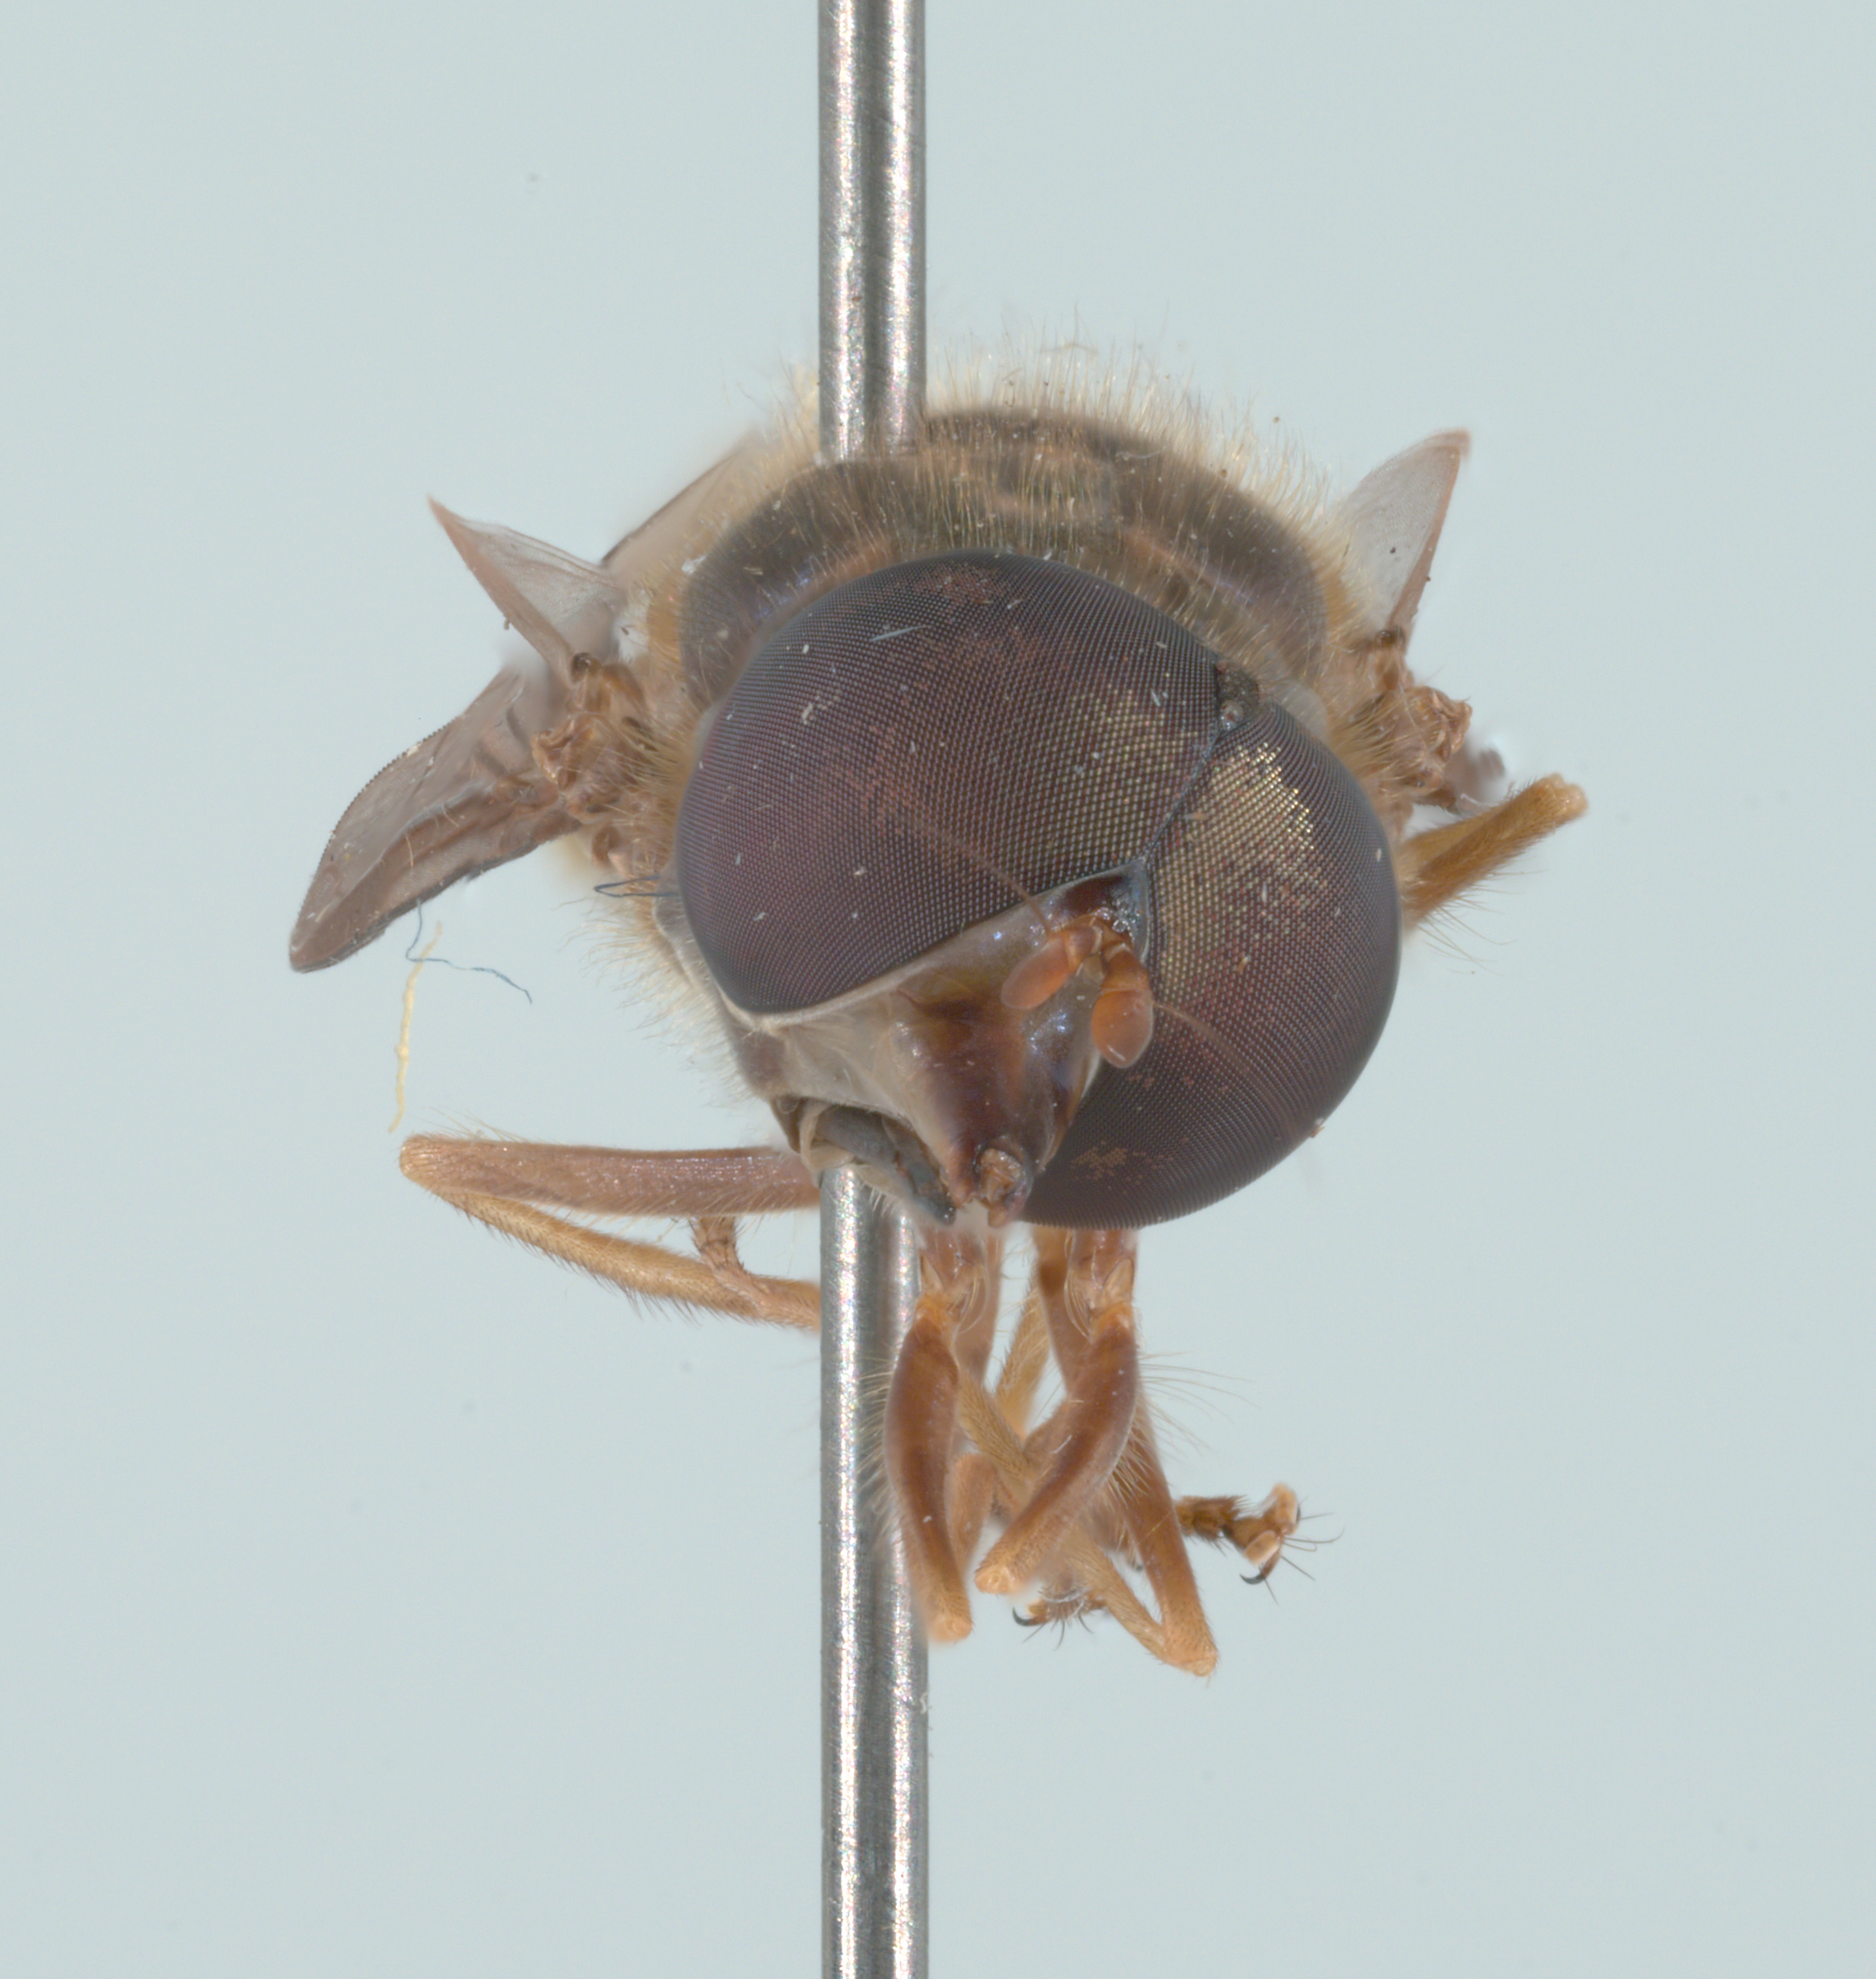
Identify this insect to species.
Rhingia fuscipes
